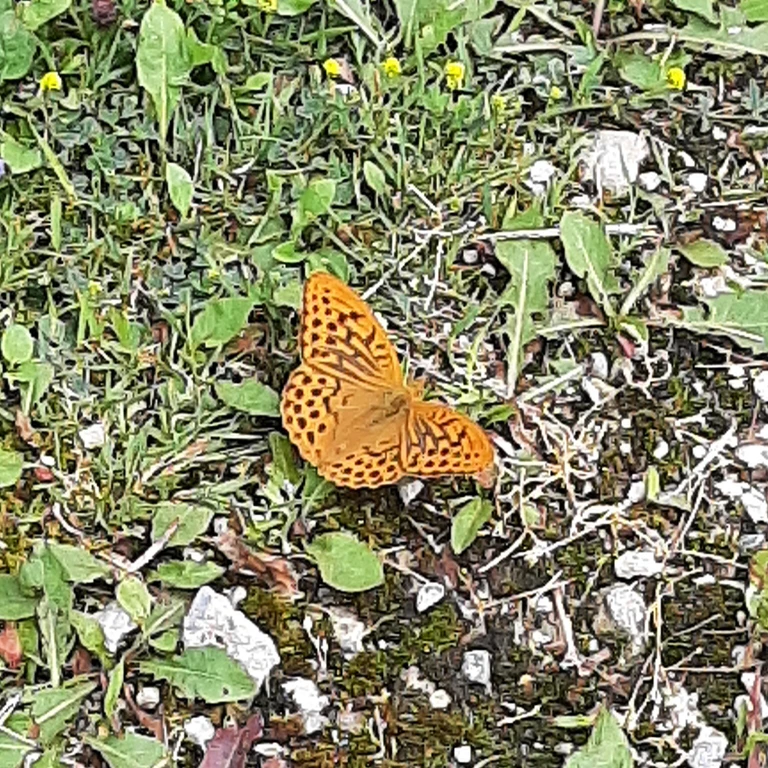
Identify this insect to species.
Argynnis paphia
